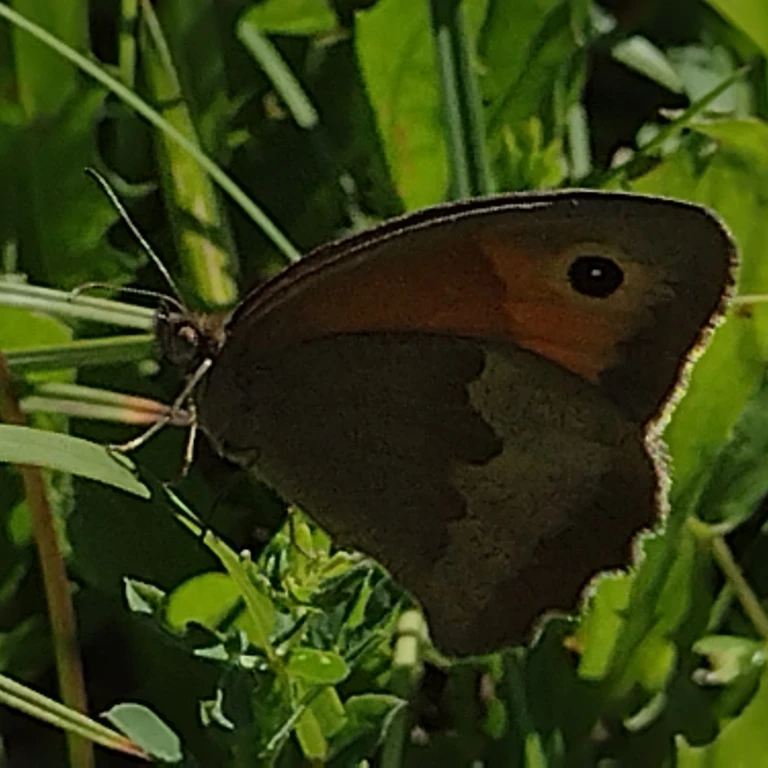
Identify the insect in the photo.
Maniola jurtina
